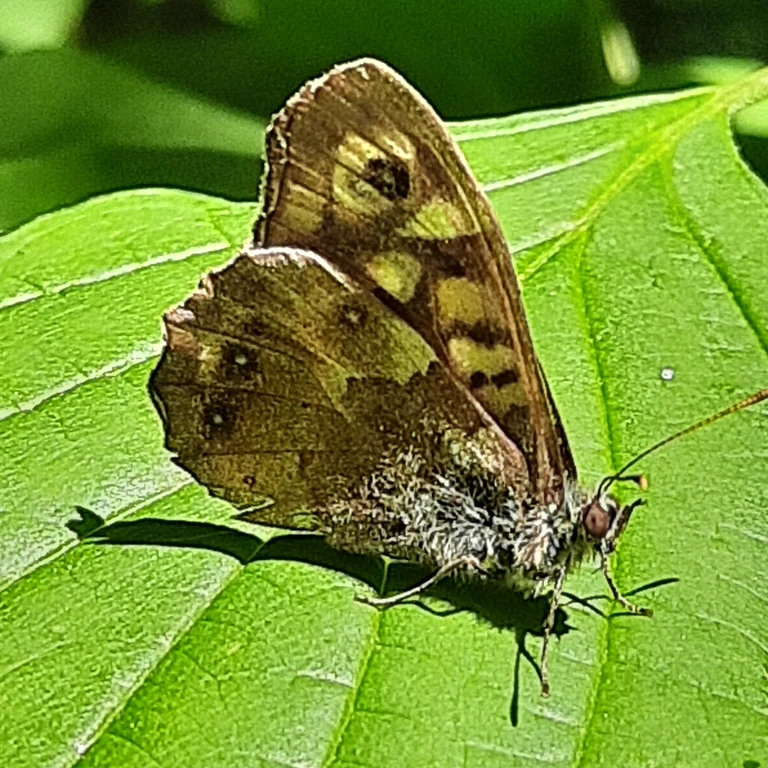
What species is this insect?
Pararge aegeria
